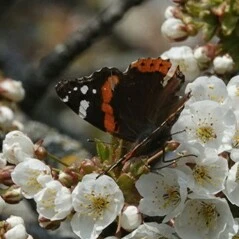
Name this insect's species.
Vanessa atalanta
